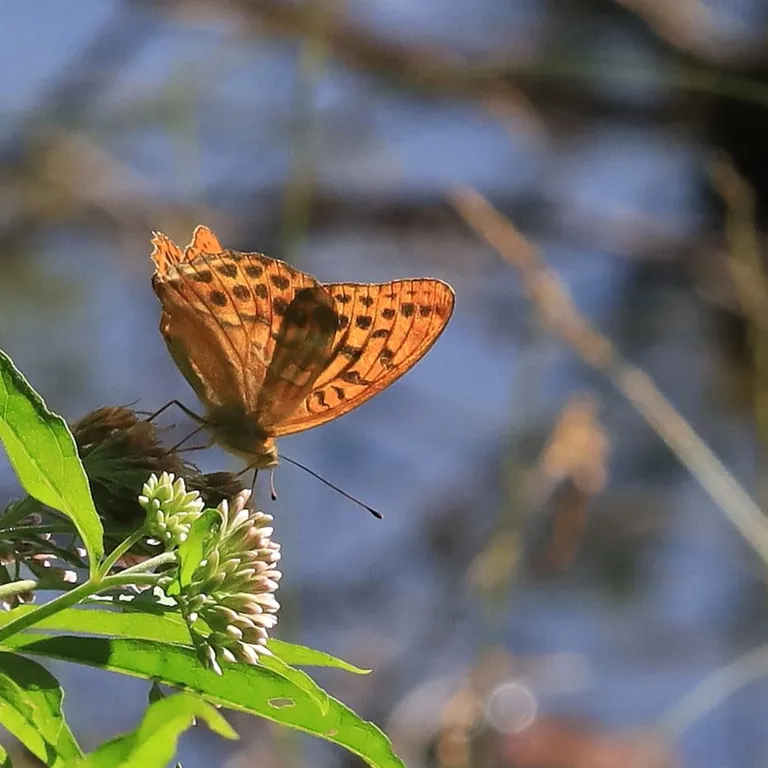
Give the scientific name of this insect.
Argynnis paphia
